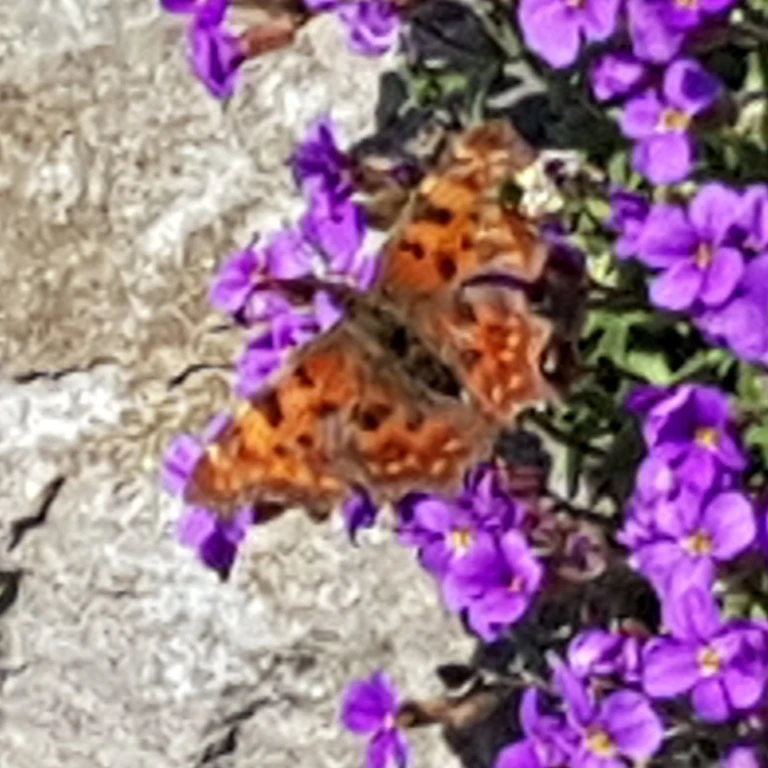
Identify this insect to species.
Polygonia c-album
